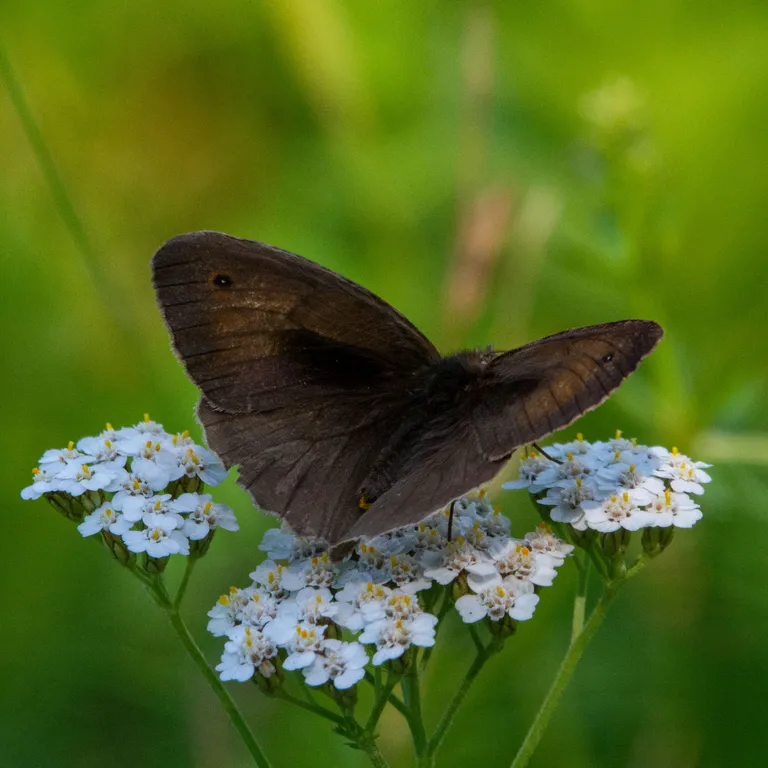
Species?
Maniola jurtina
